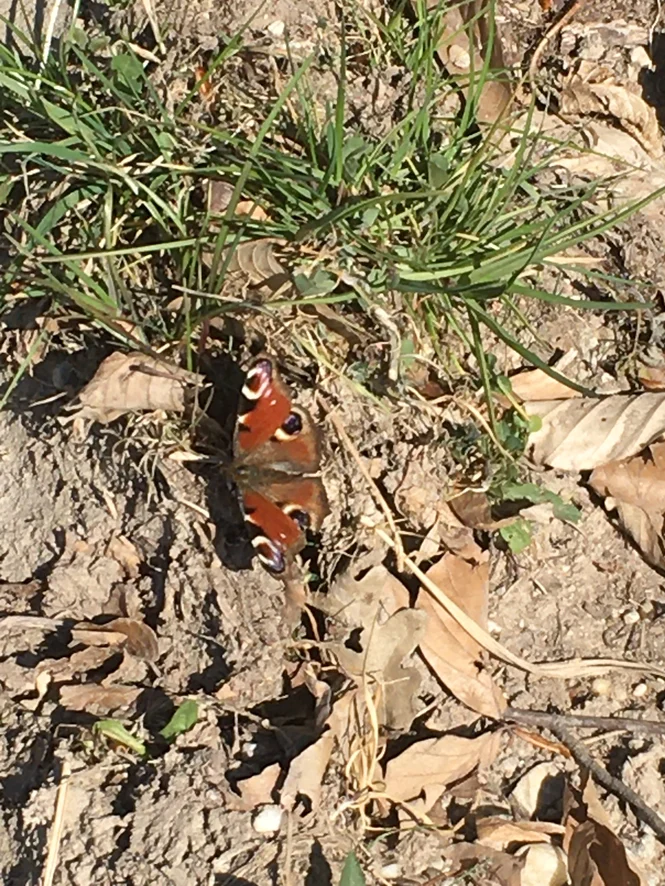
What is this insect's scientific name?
Aglais io
